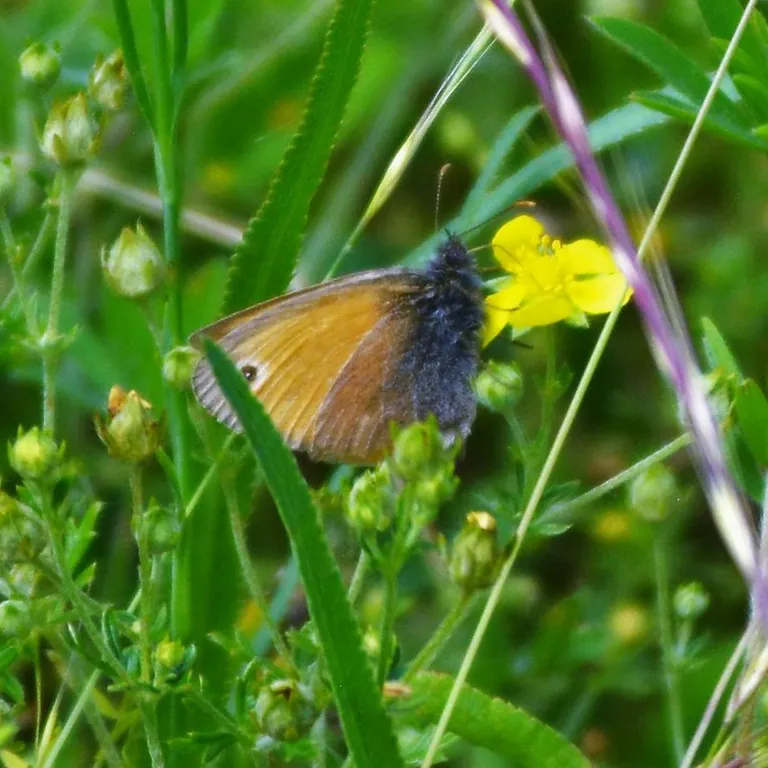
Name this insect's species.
Coenonympha pamphilus
